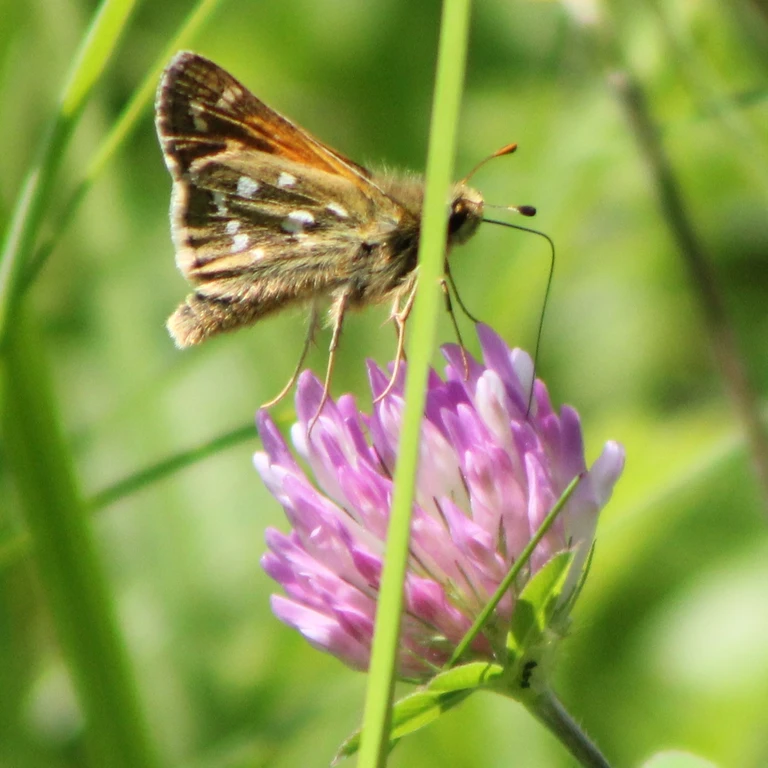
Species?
Hesperia comma
